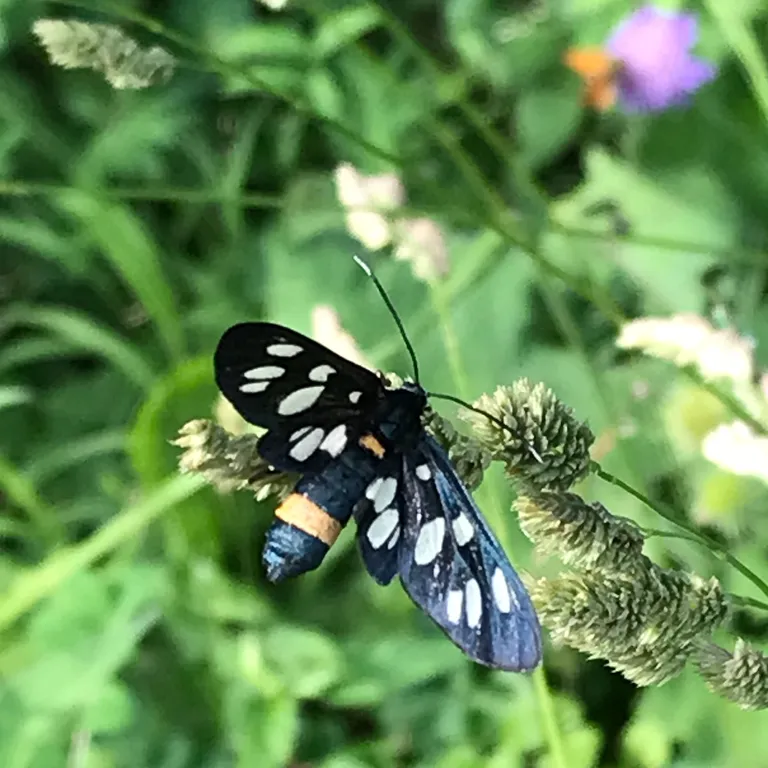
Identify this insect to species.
Amata phegea
